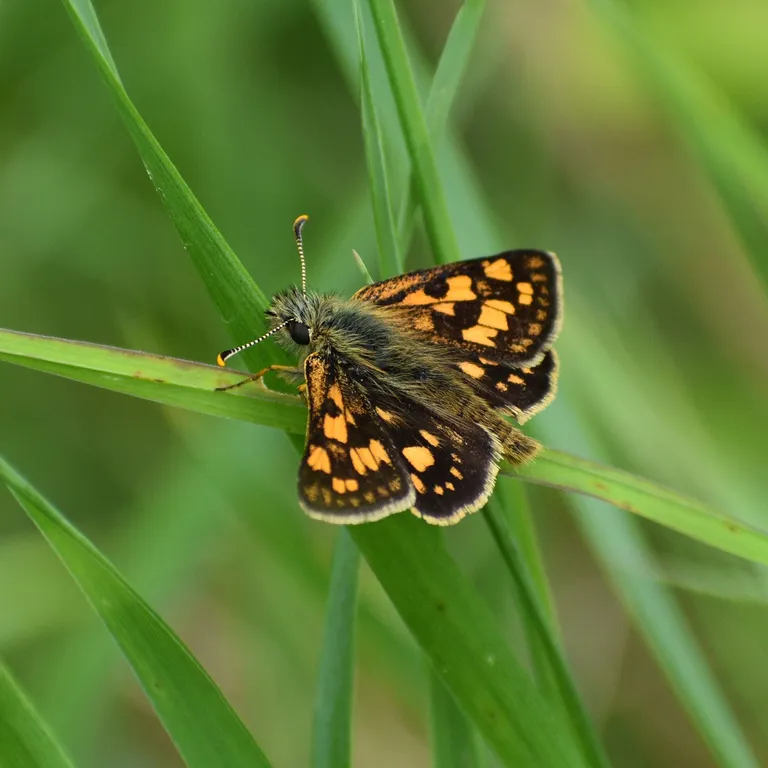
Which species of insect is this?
Carterocephalus palaemon
